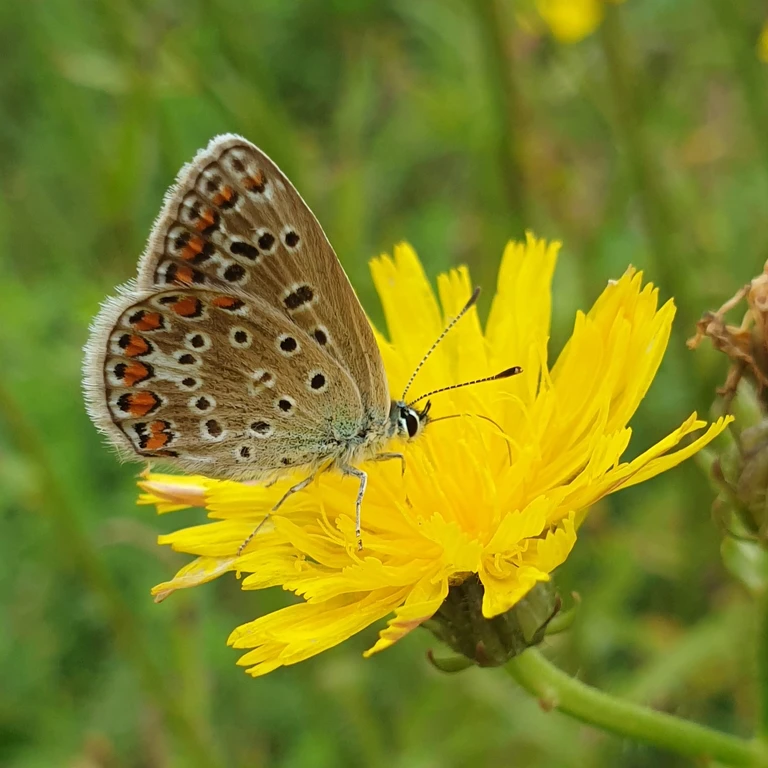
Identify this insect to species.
Polyommatus icarus
